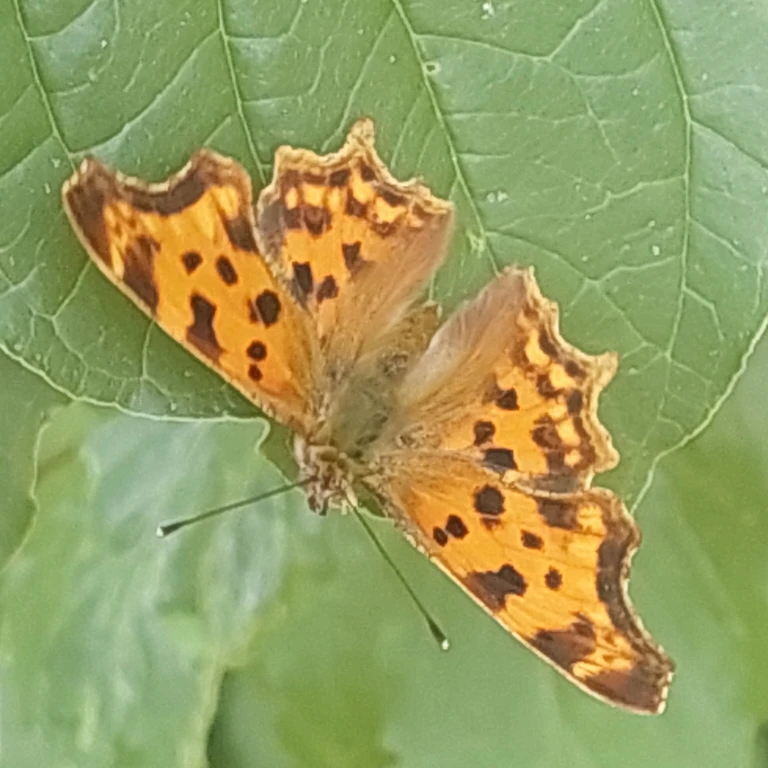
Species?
Polygonia c-album
